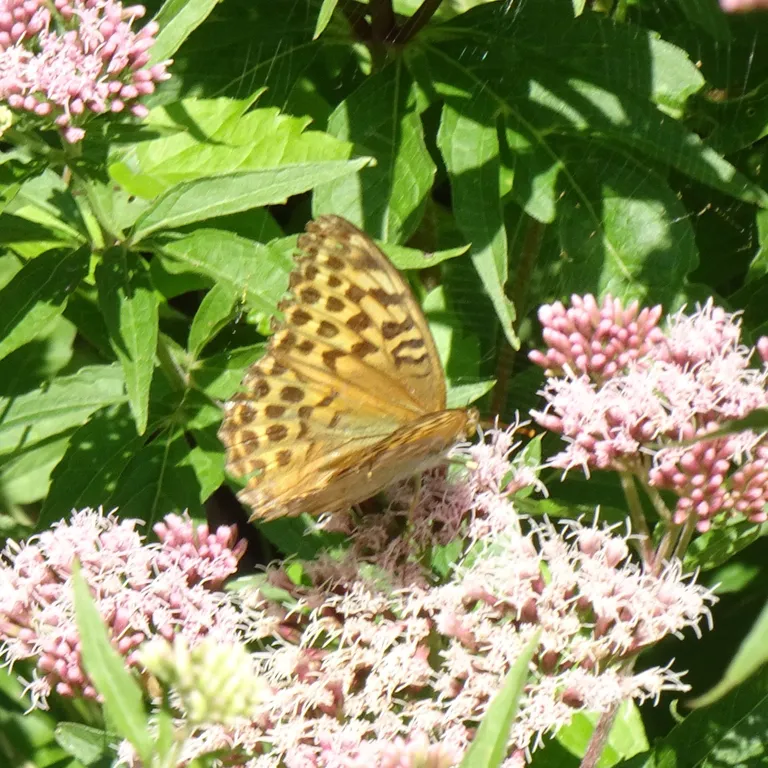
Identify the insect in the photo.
Argynnis paphia
